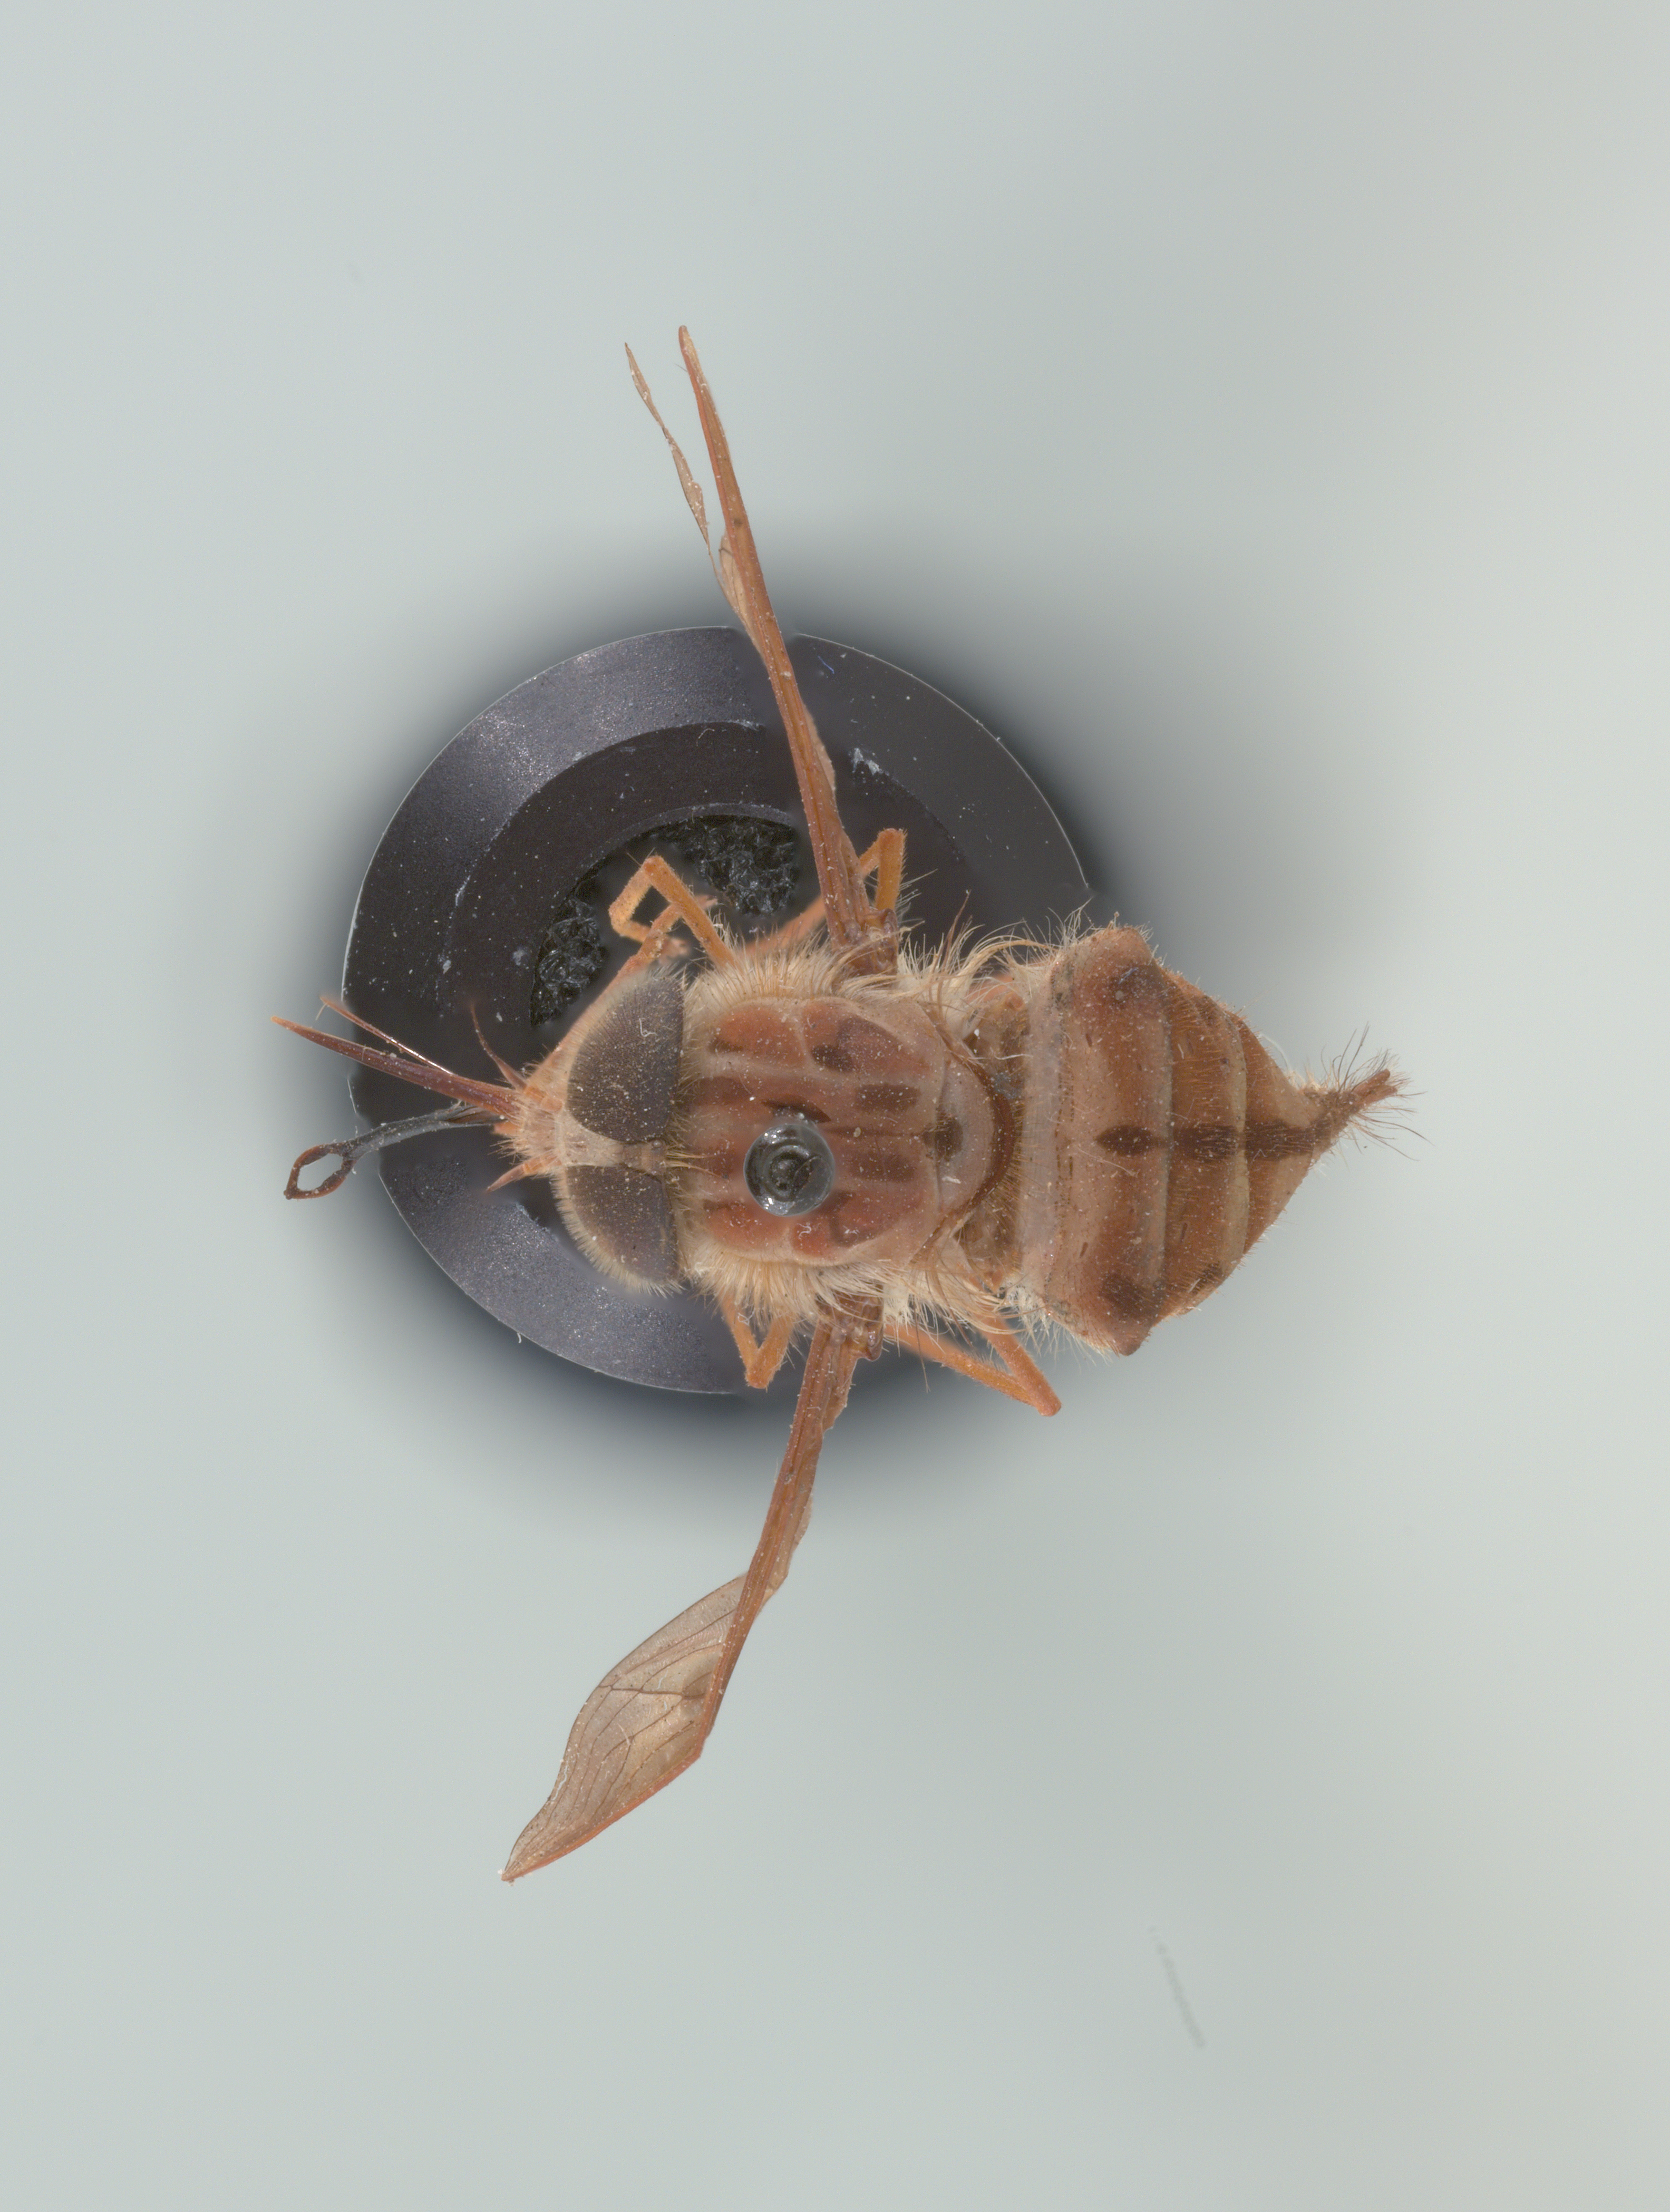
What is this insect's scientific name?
Hirmoneura nubipennis (also Trichophthalma nubipennis)
